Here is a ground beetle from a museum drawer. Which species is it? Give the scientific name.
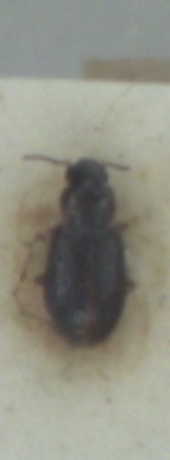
Bradycellus ruficollis
